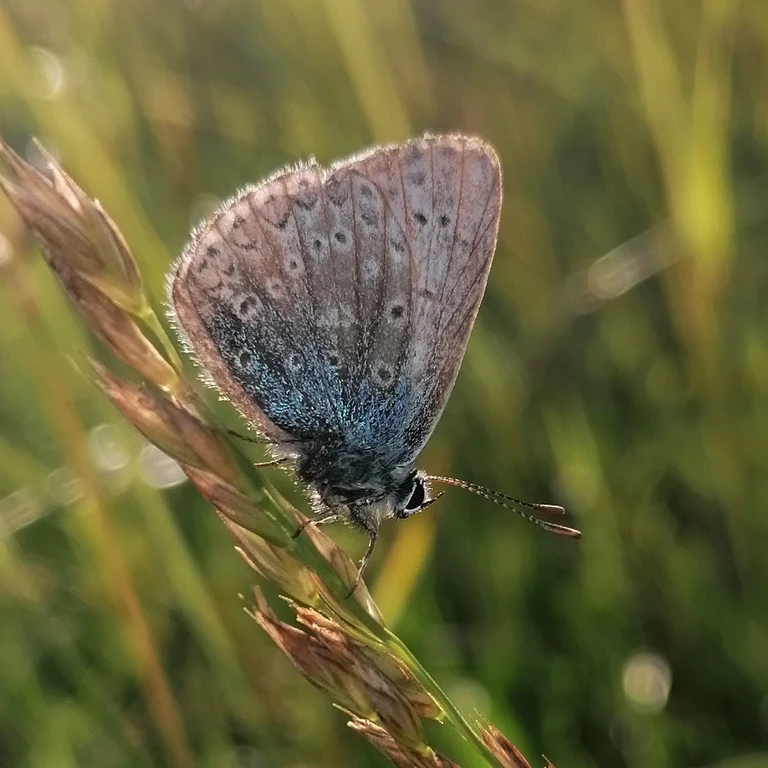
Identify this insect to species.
Polyommatus icarus
